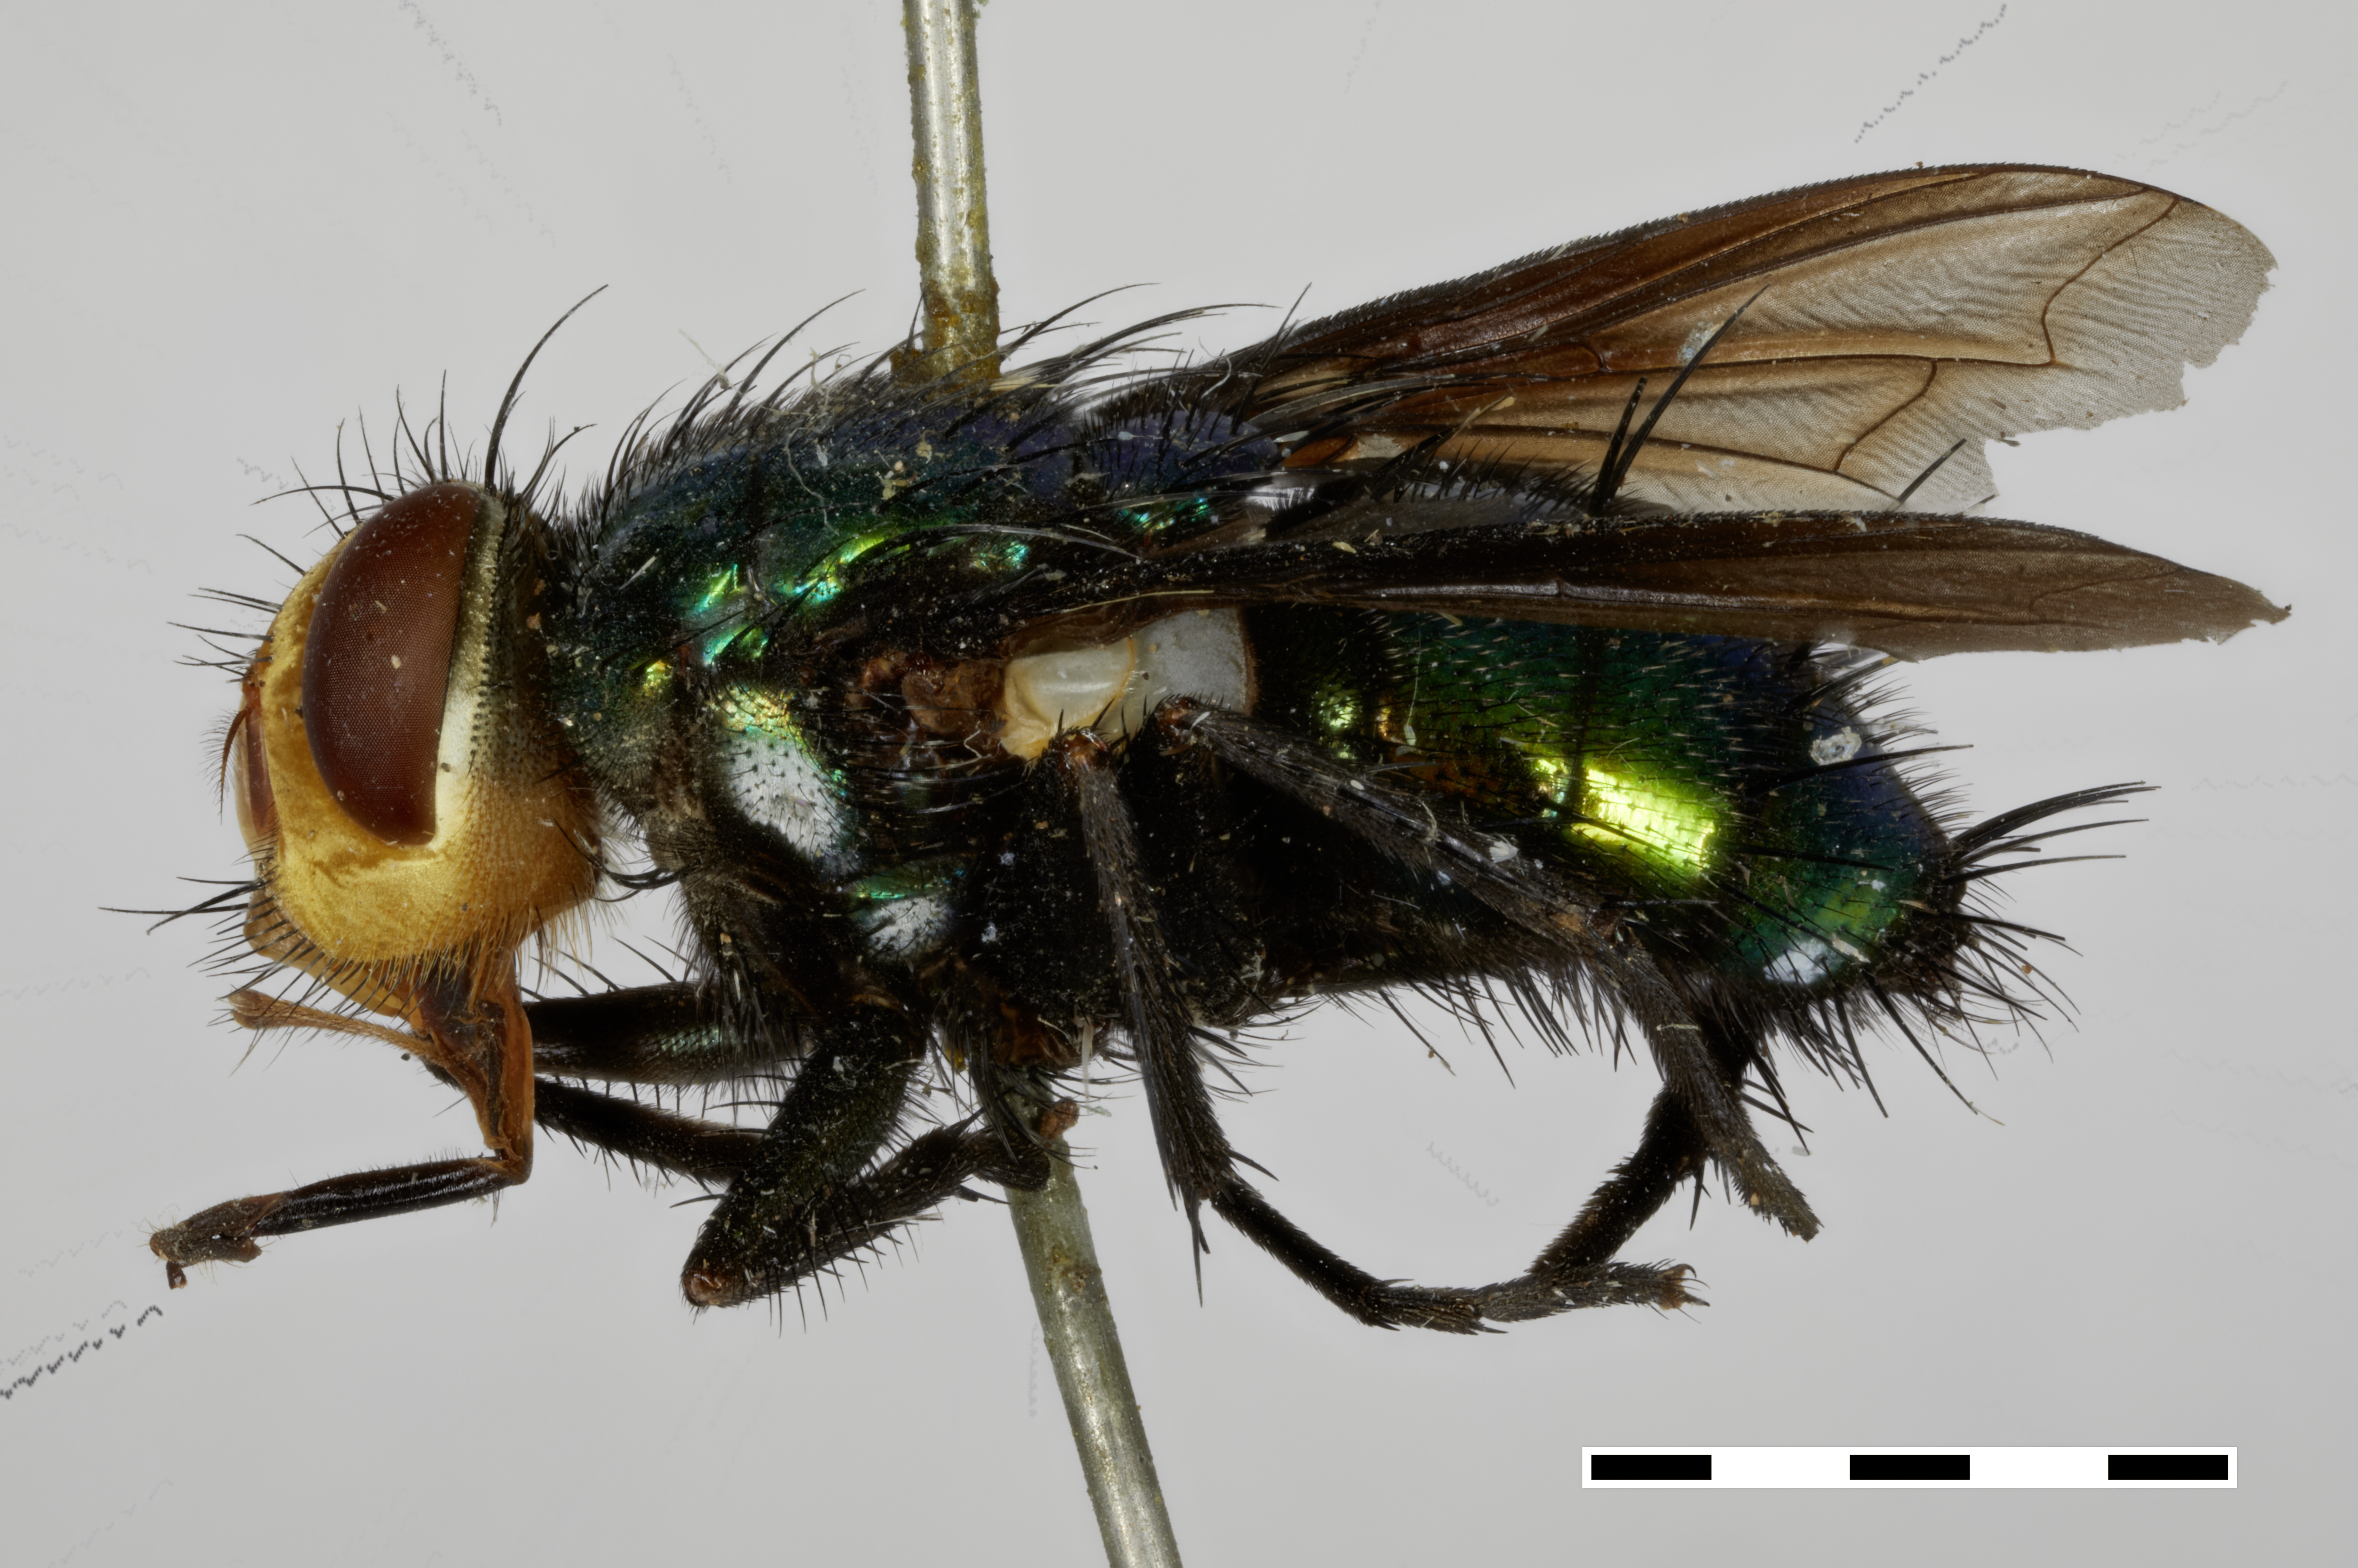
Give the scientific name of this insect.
Silbomyia sumba
